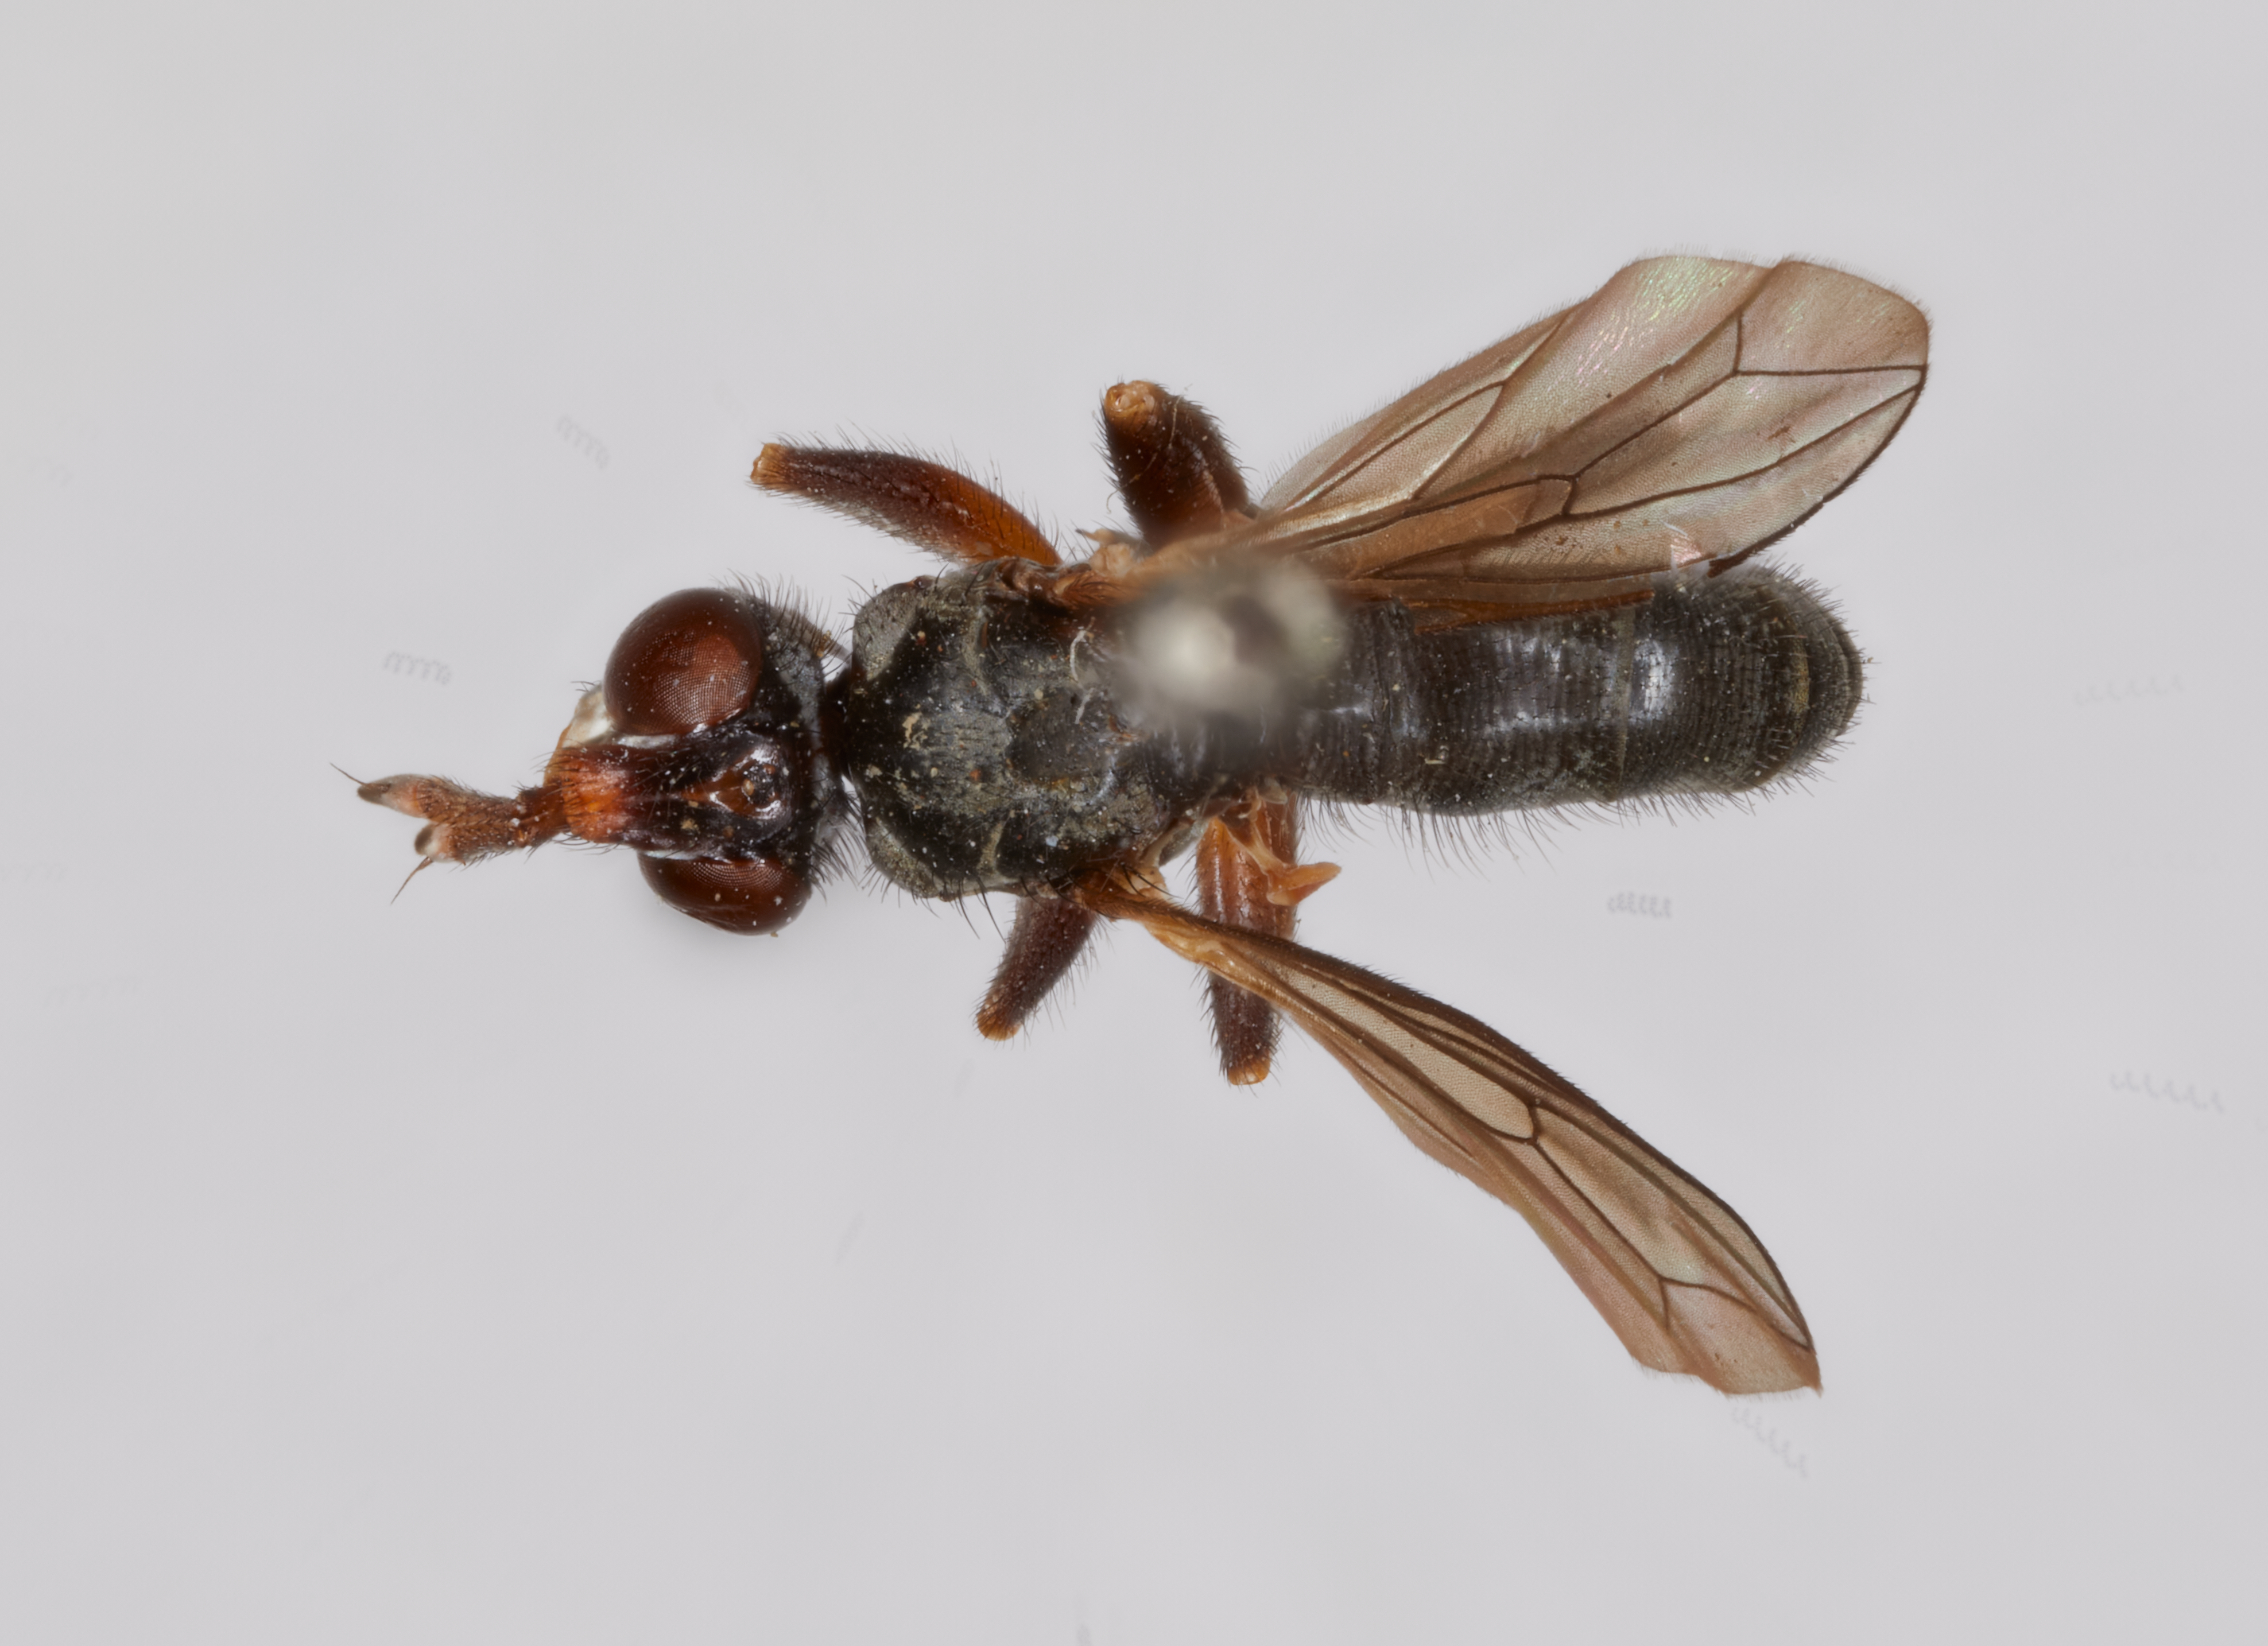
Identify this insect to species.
Thecophora sauteri (also Occemyia sauteri)
